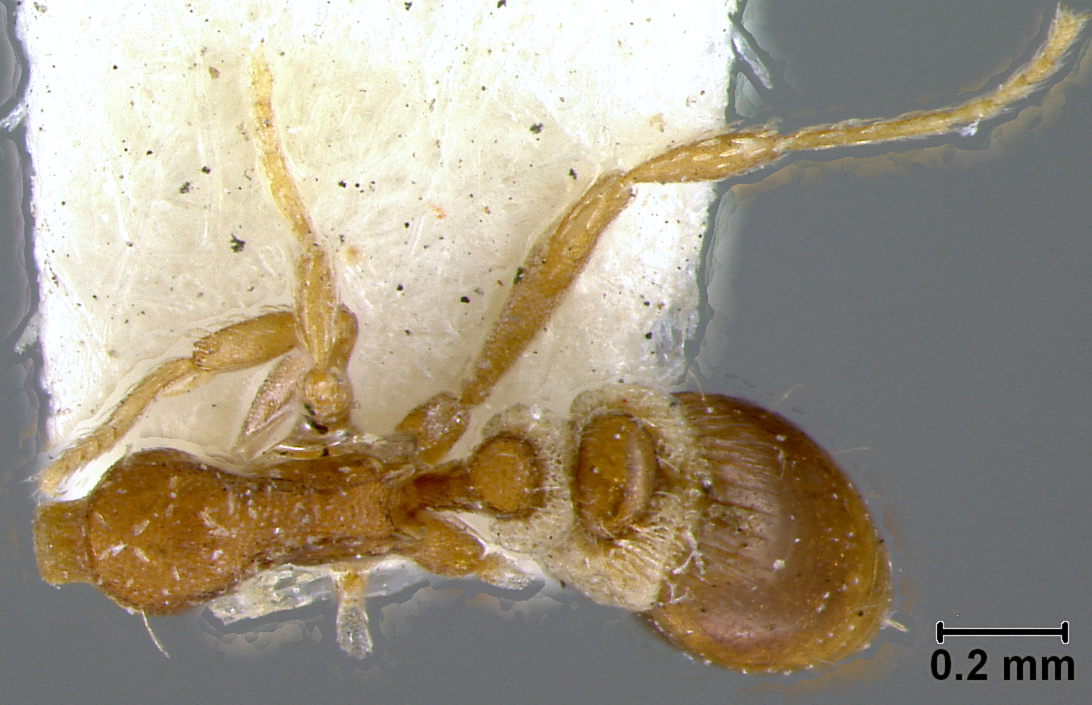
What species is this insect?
Smithistruma bunki
